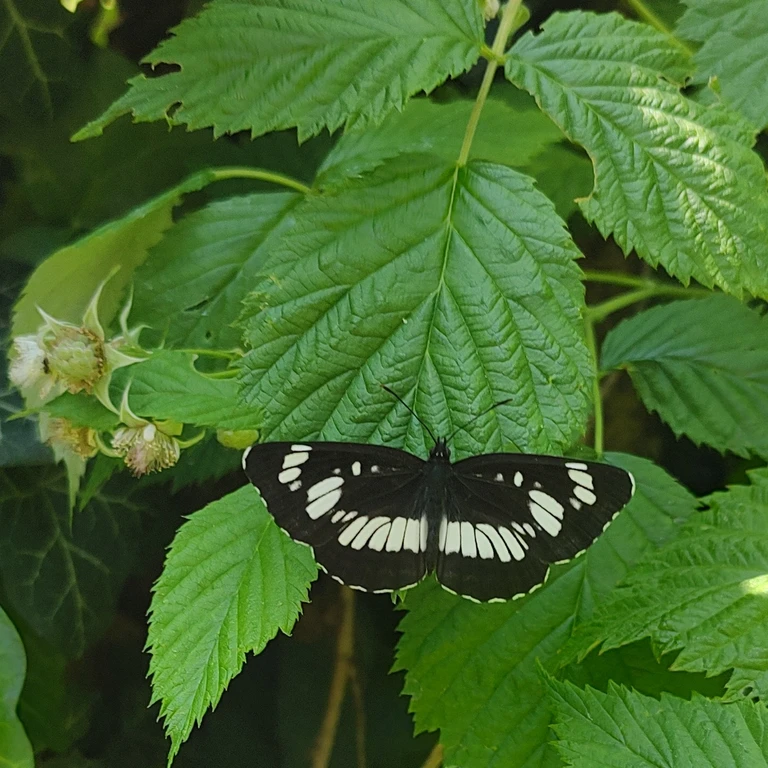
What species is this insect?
Neptis rivularis
